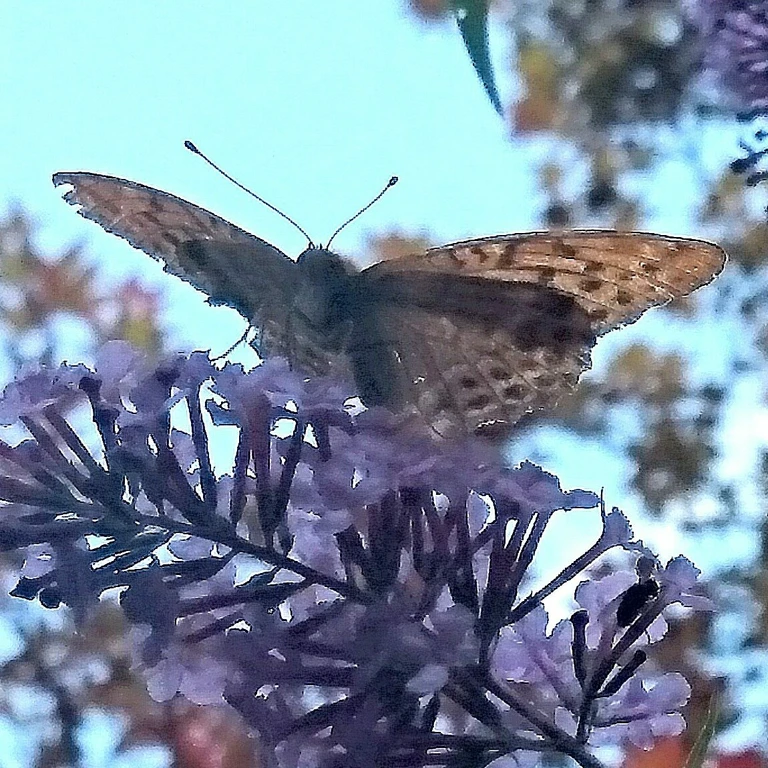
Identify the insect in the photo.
Argynnis paphia
